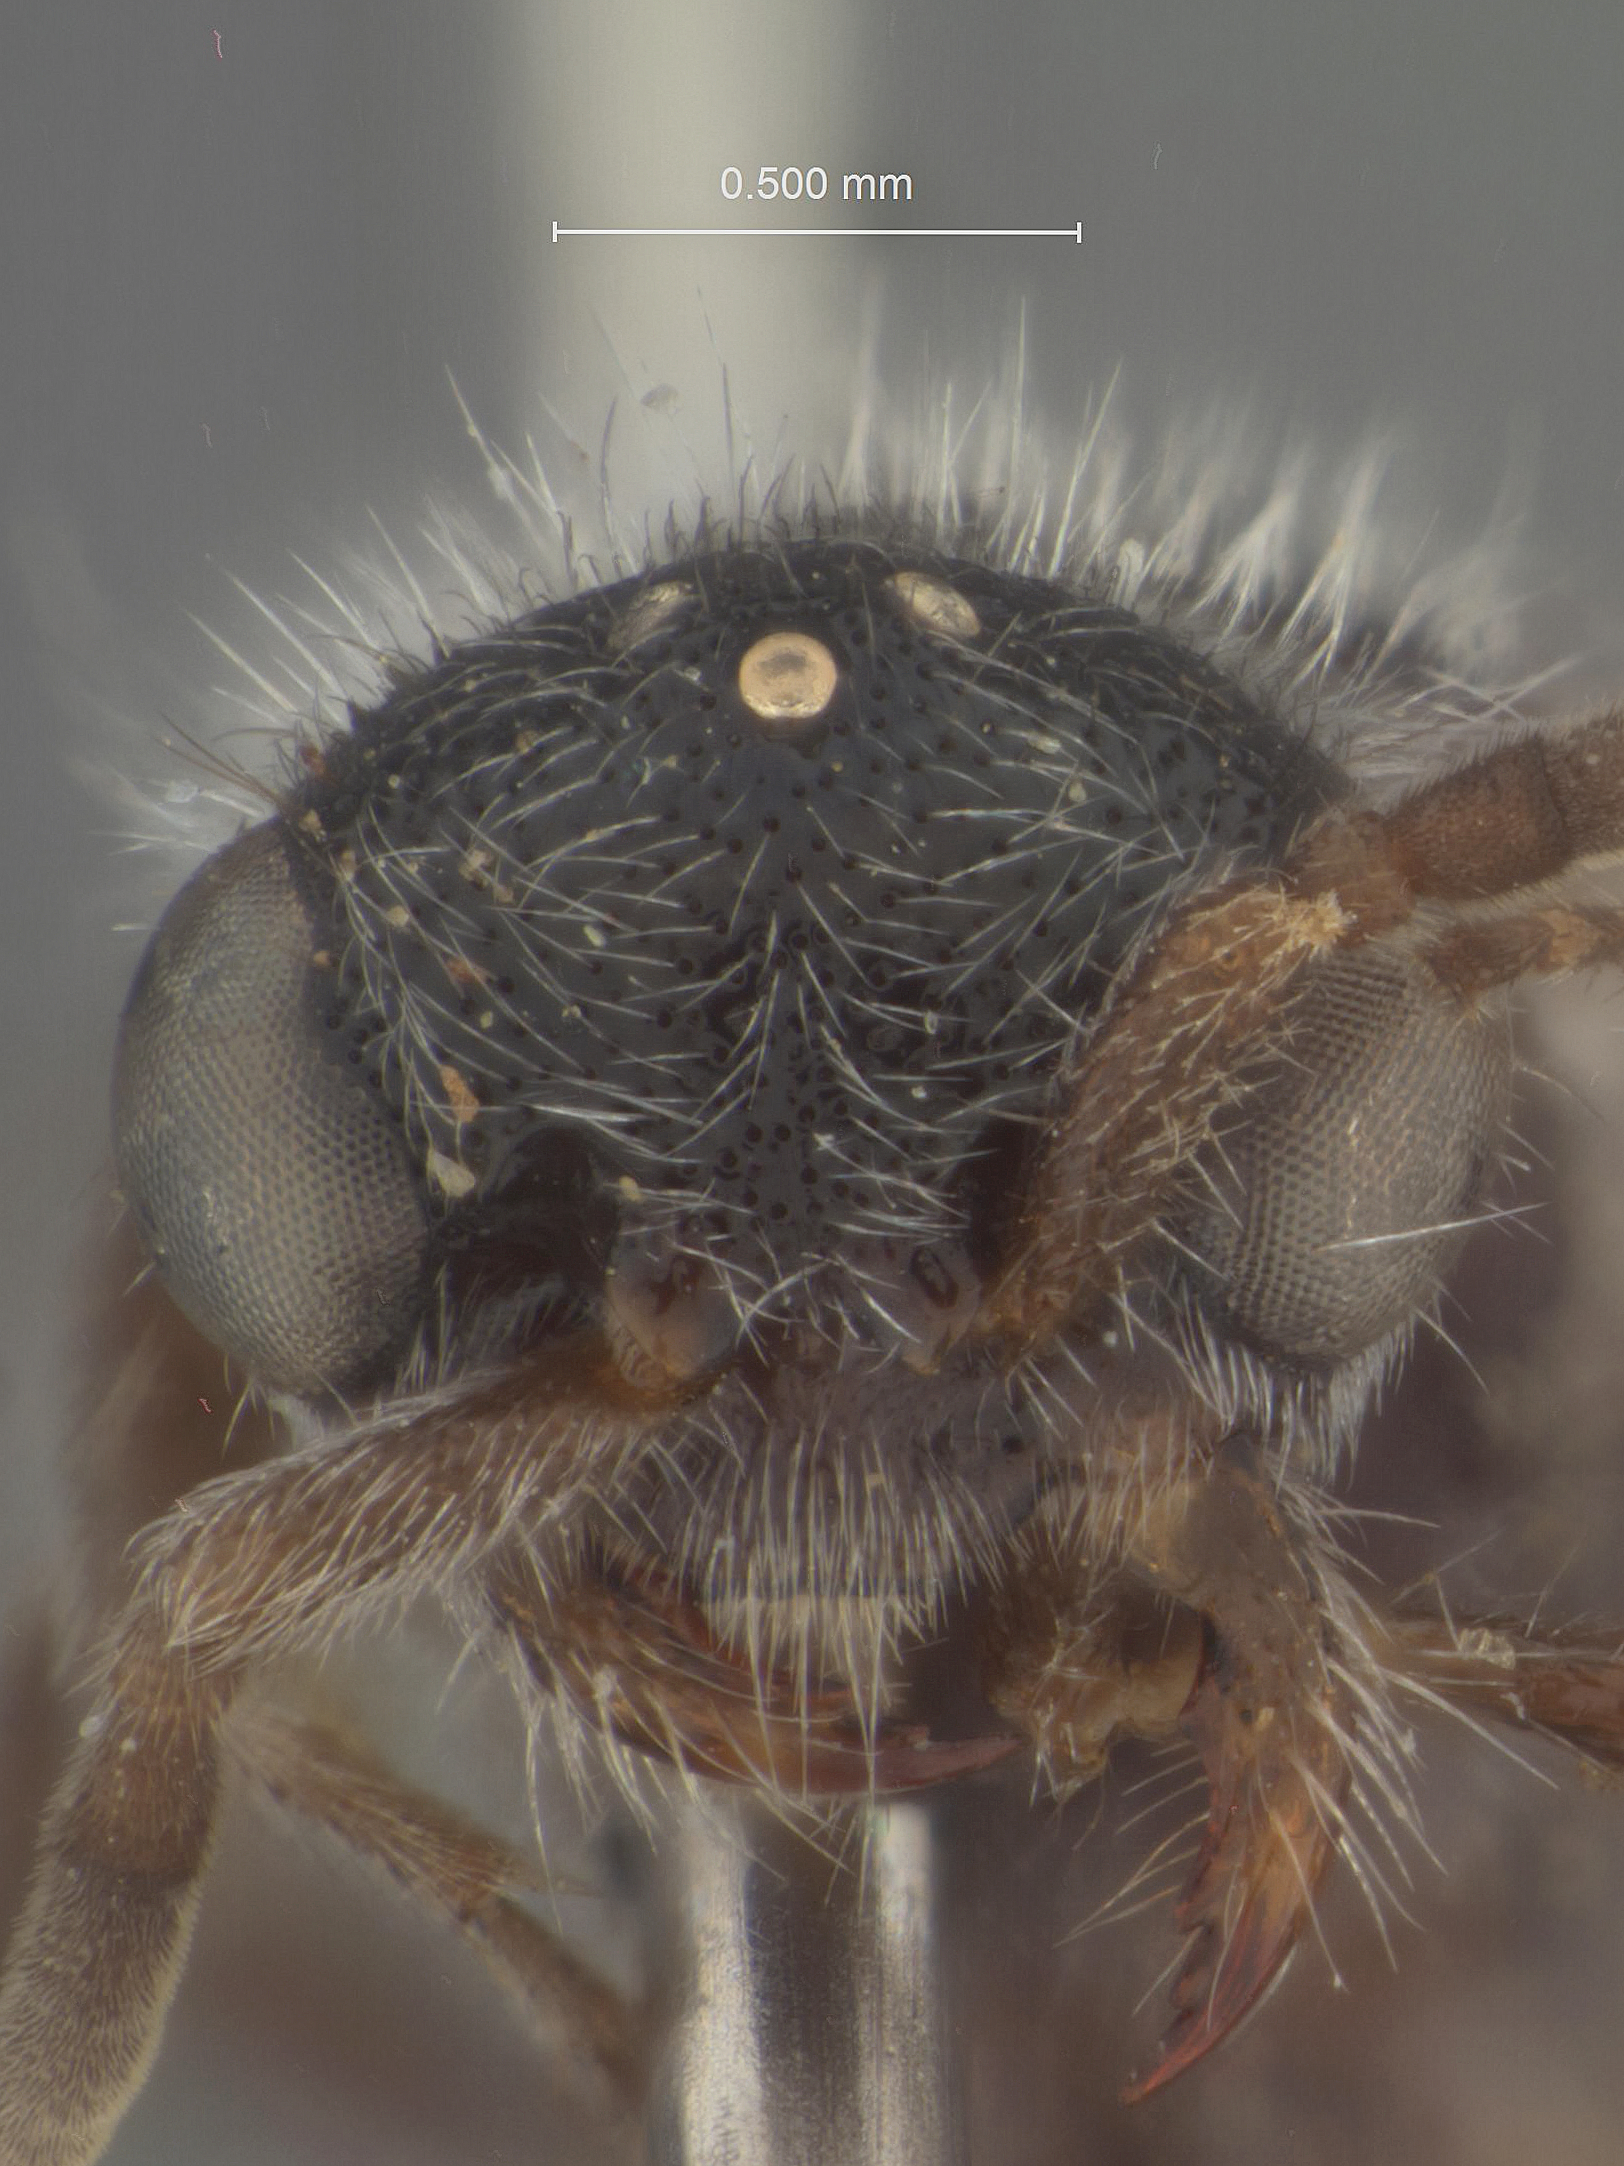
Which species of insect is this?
Squamulotilla cebuensis
